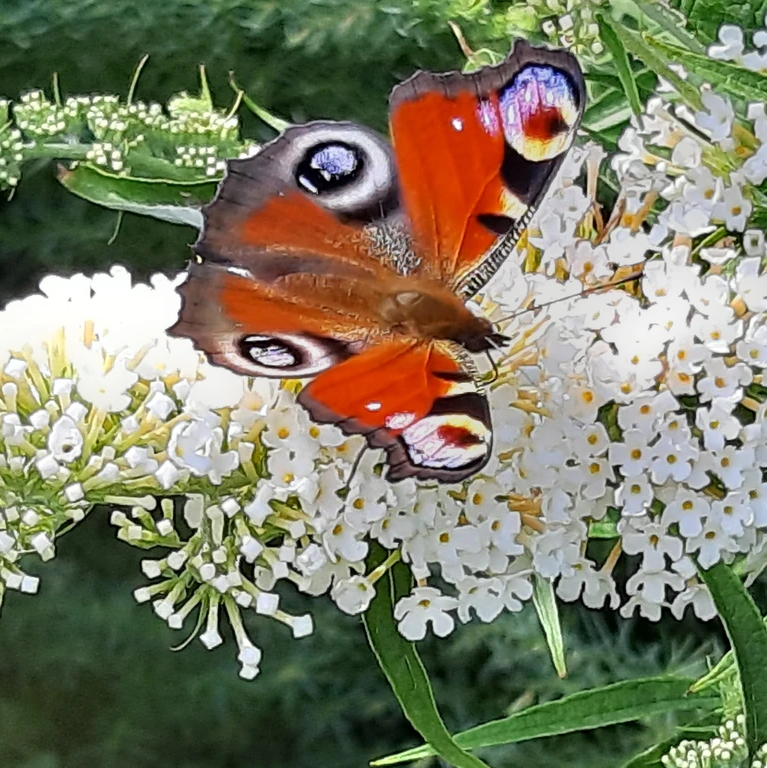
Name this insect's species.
Aglais io
